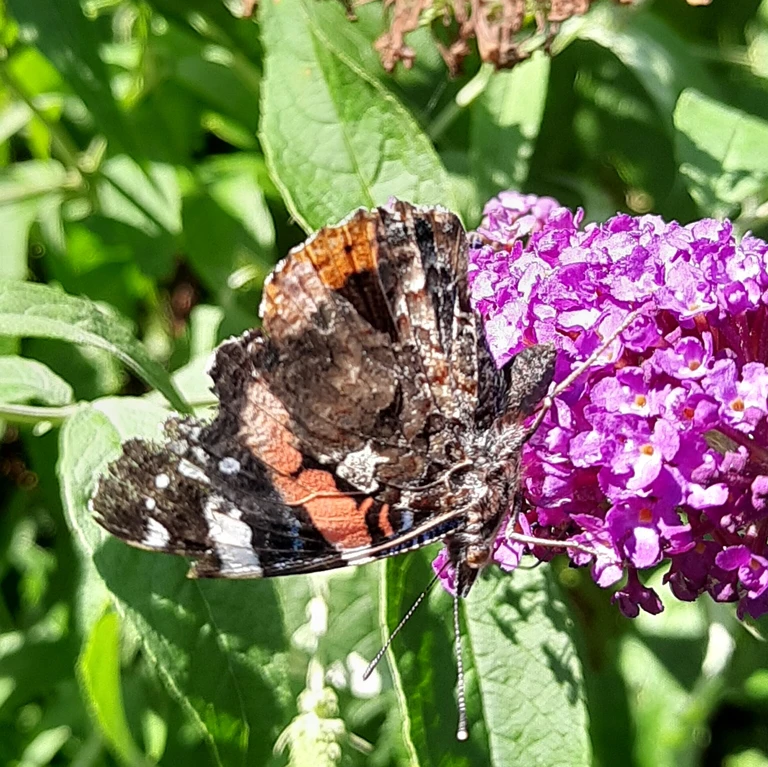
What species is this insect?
Vanessa atalanta
